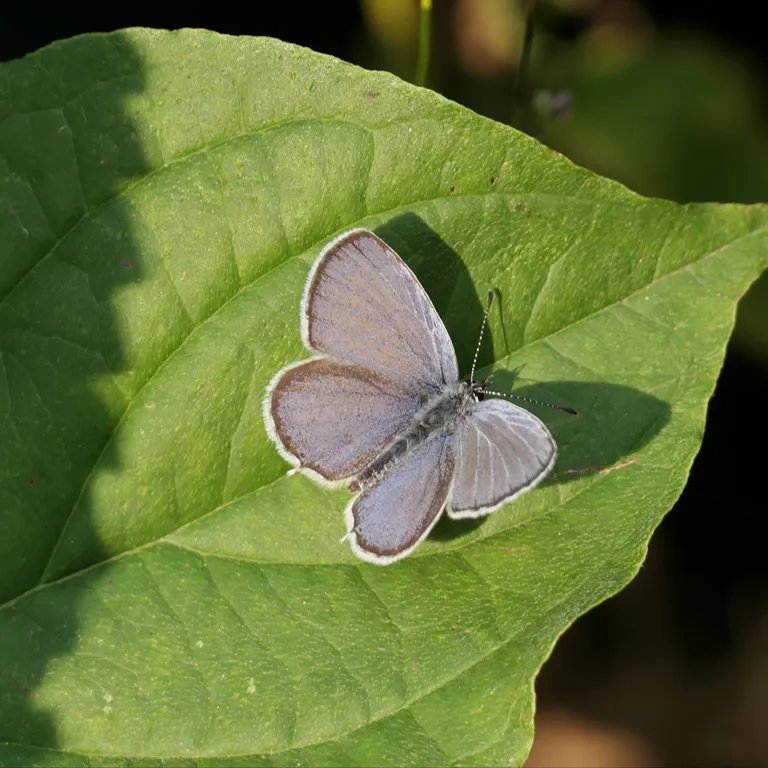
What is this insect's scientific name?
Cupido decolorata (also Elkalyce decolorata)
